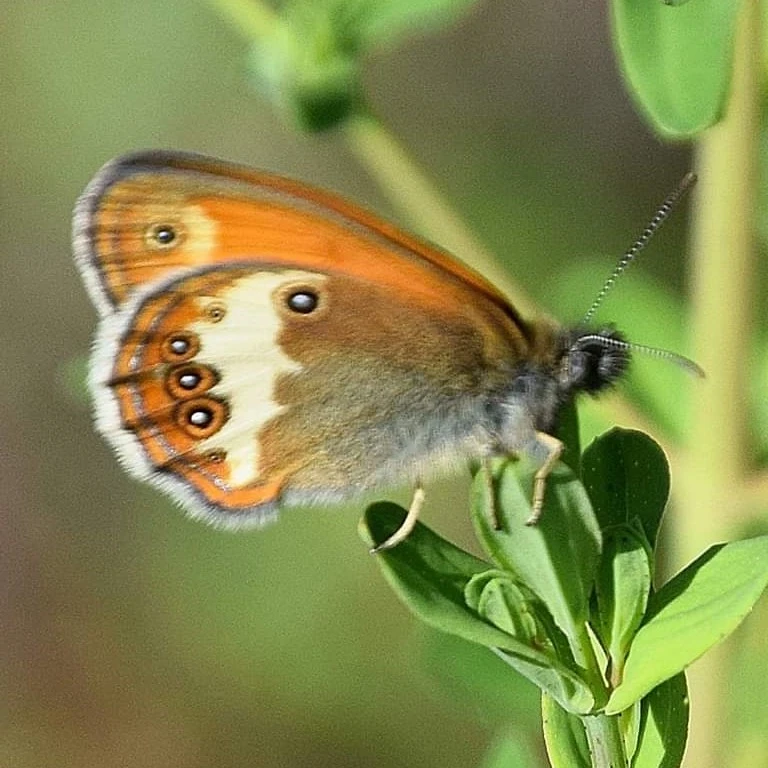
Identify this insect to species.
Coenonympha arcania
